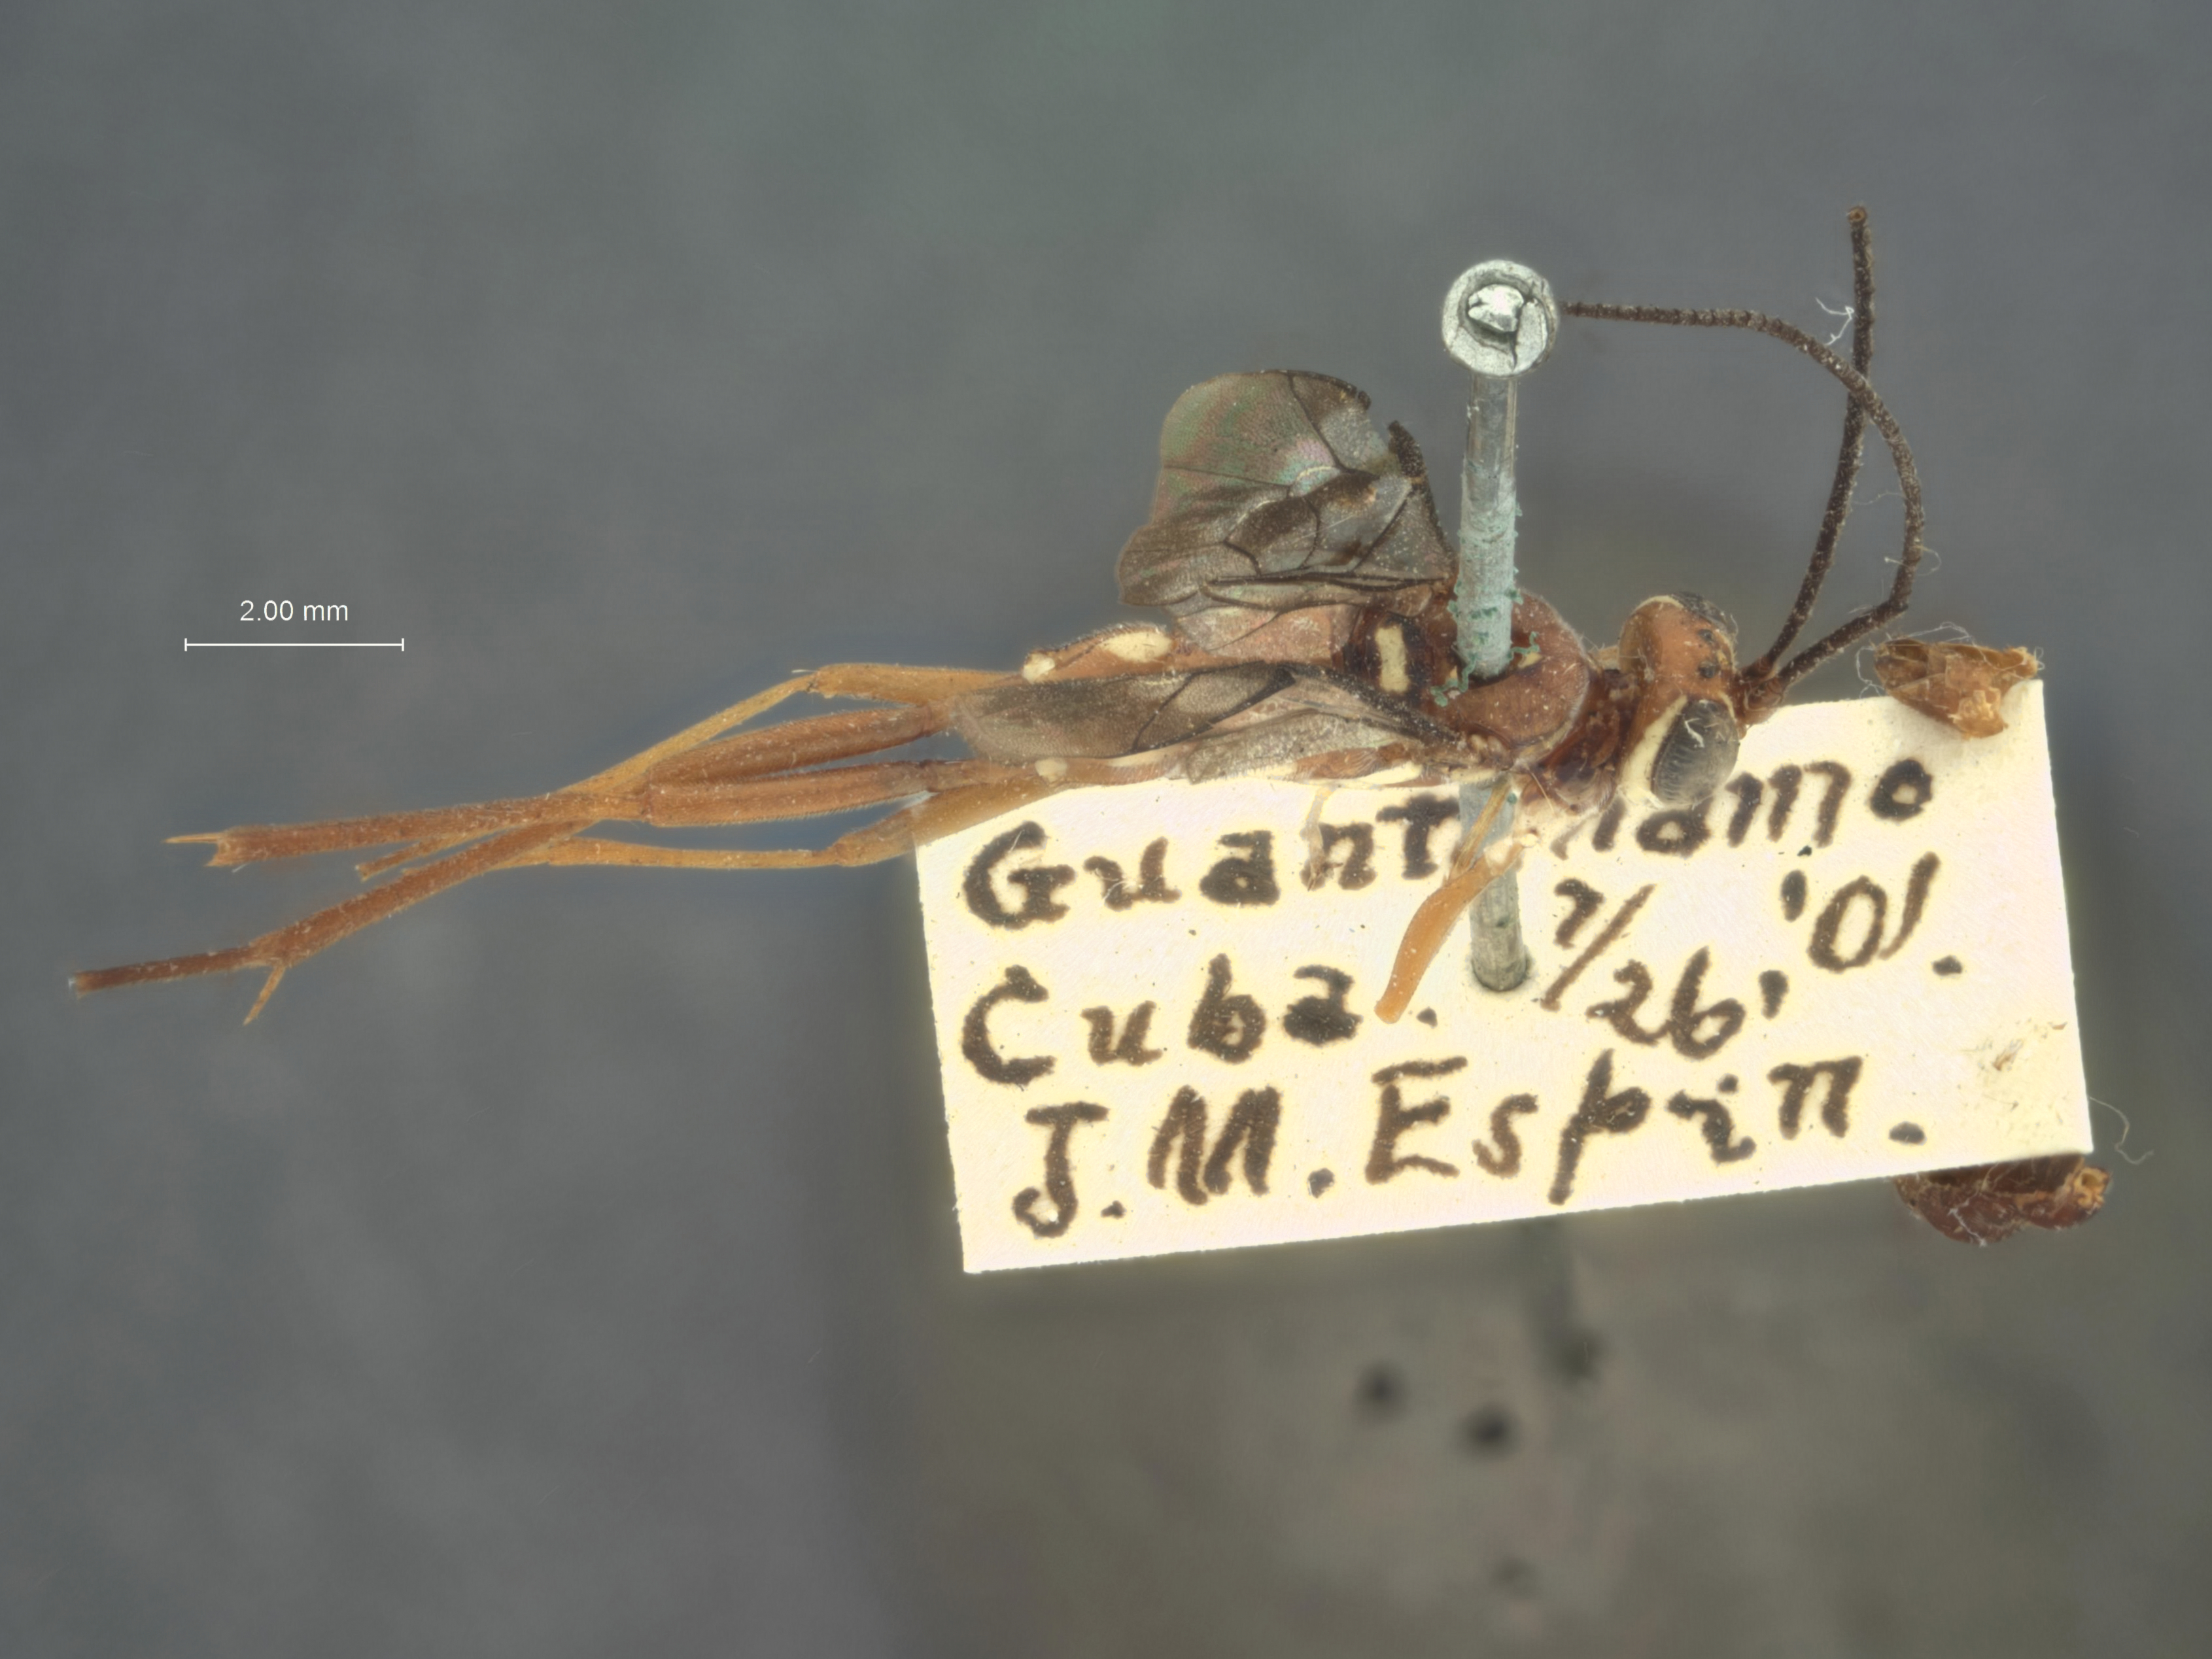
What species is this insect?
Nesolinoceras espini
